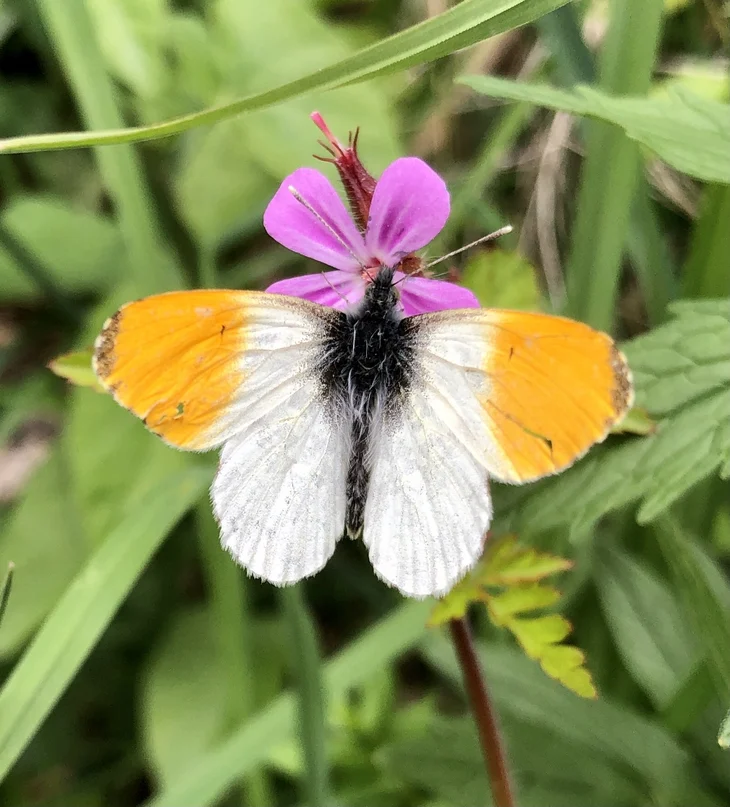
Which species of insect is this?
Anthocharis cardamines
